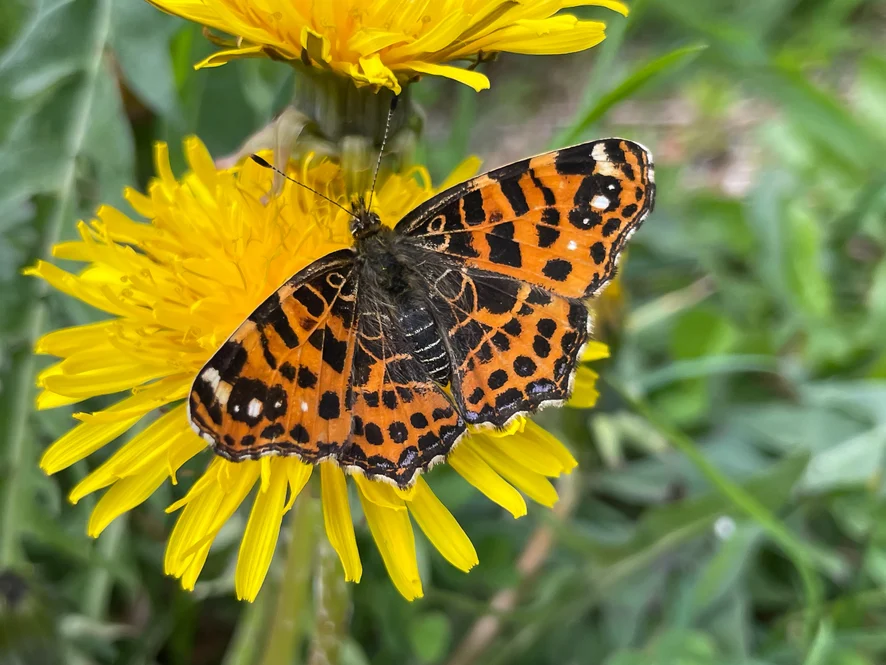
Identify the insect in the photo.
Araschnia levana
